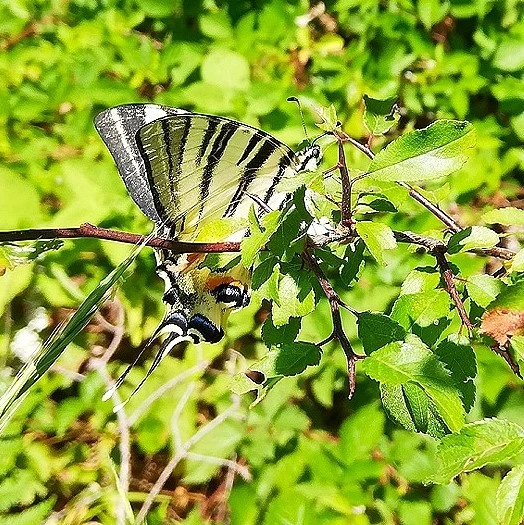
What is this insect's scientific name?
Iphiclides podalirius
